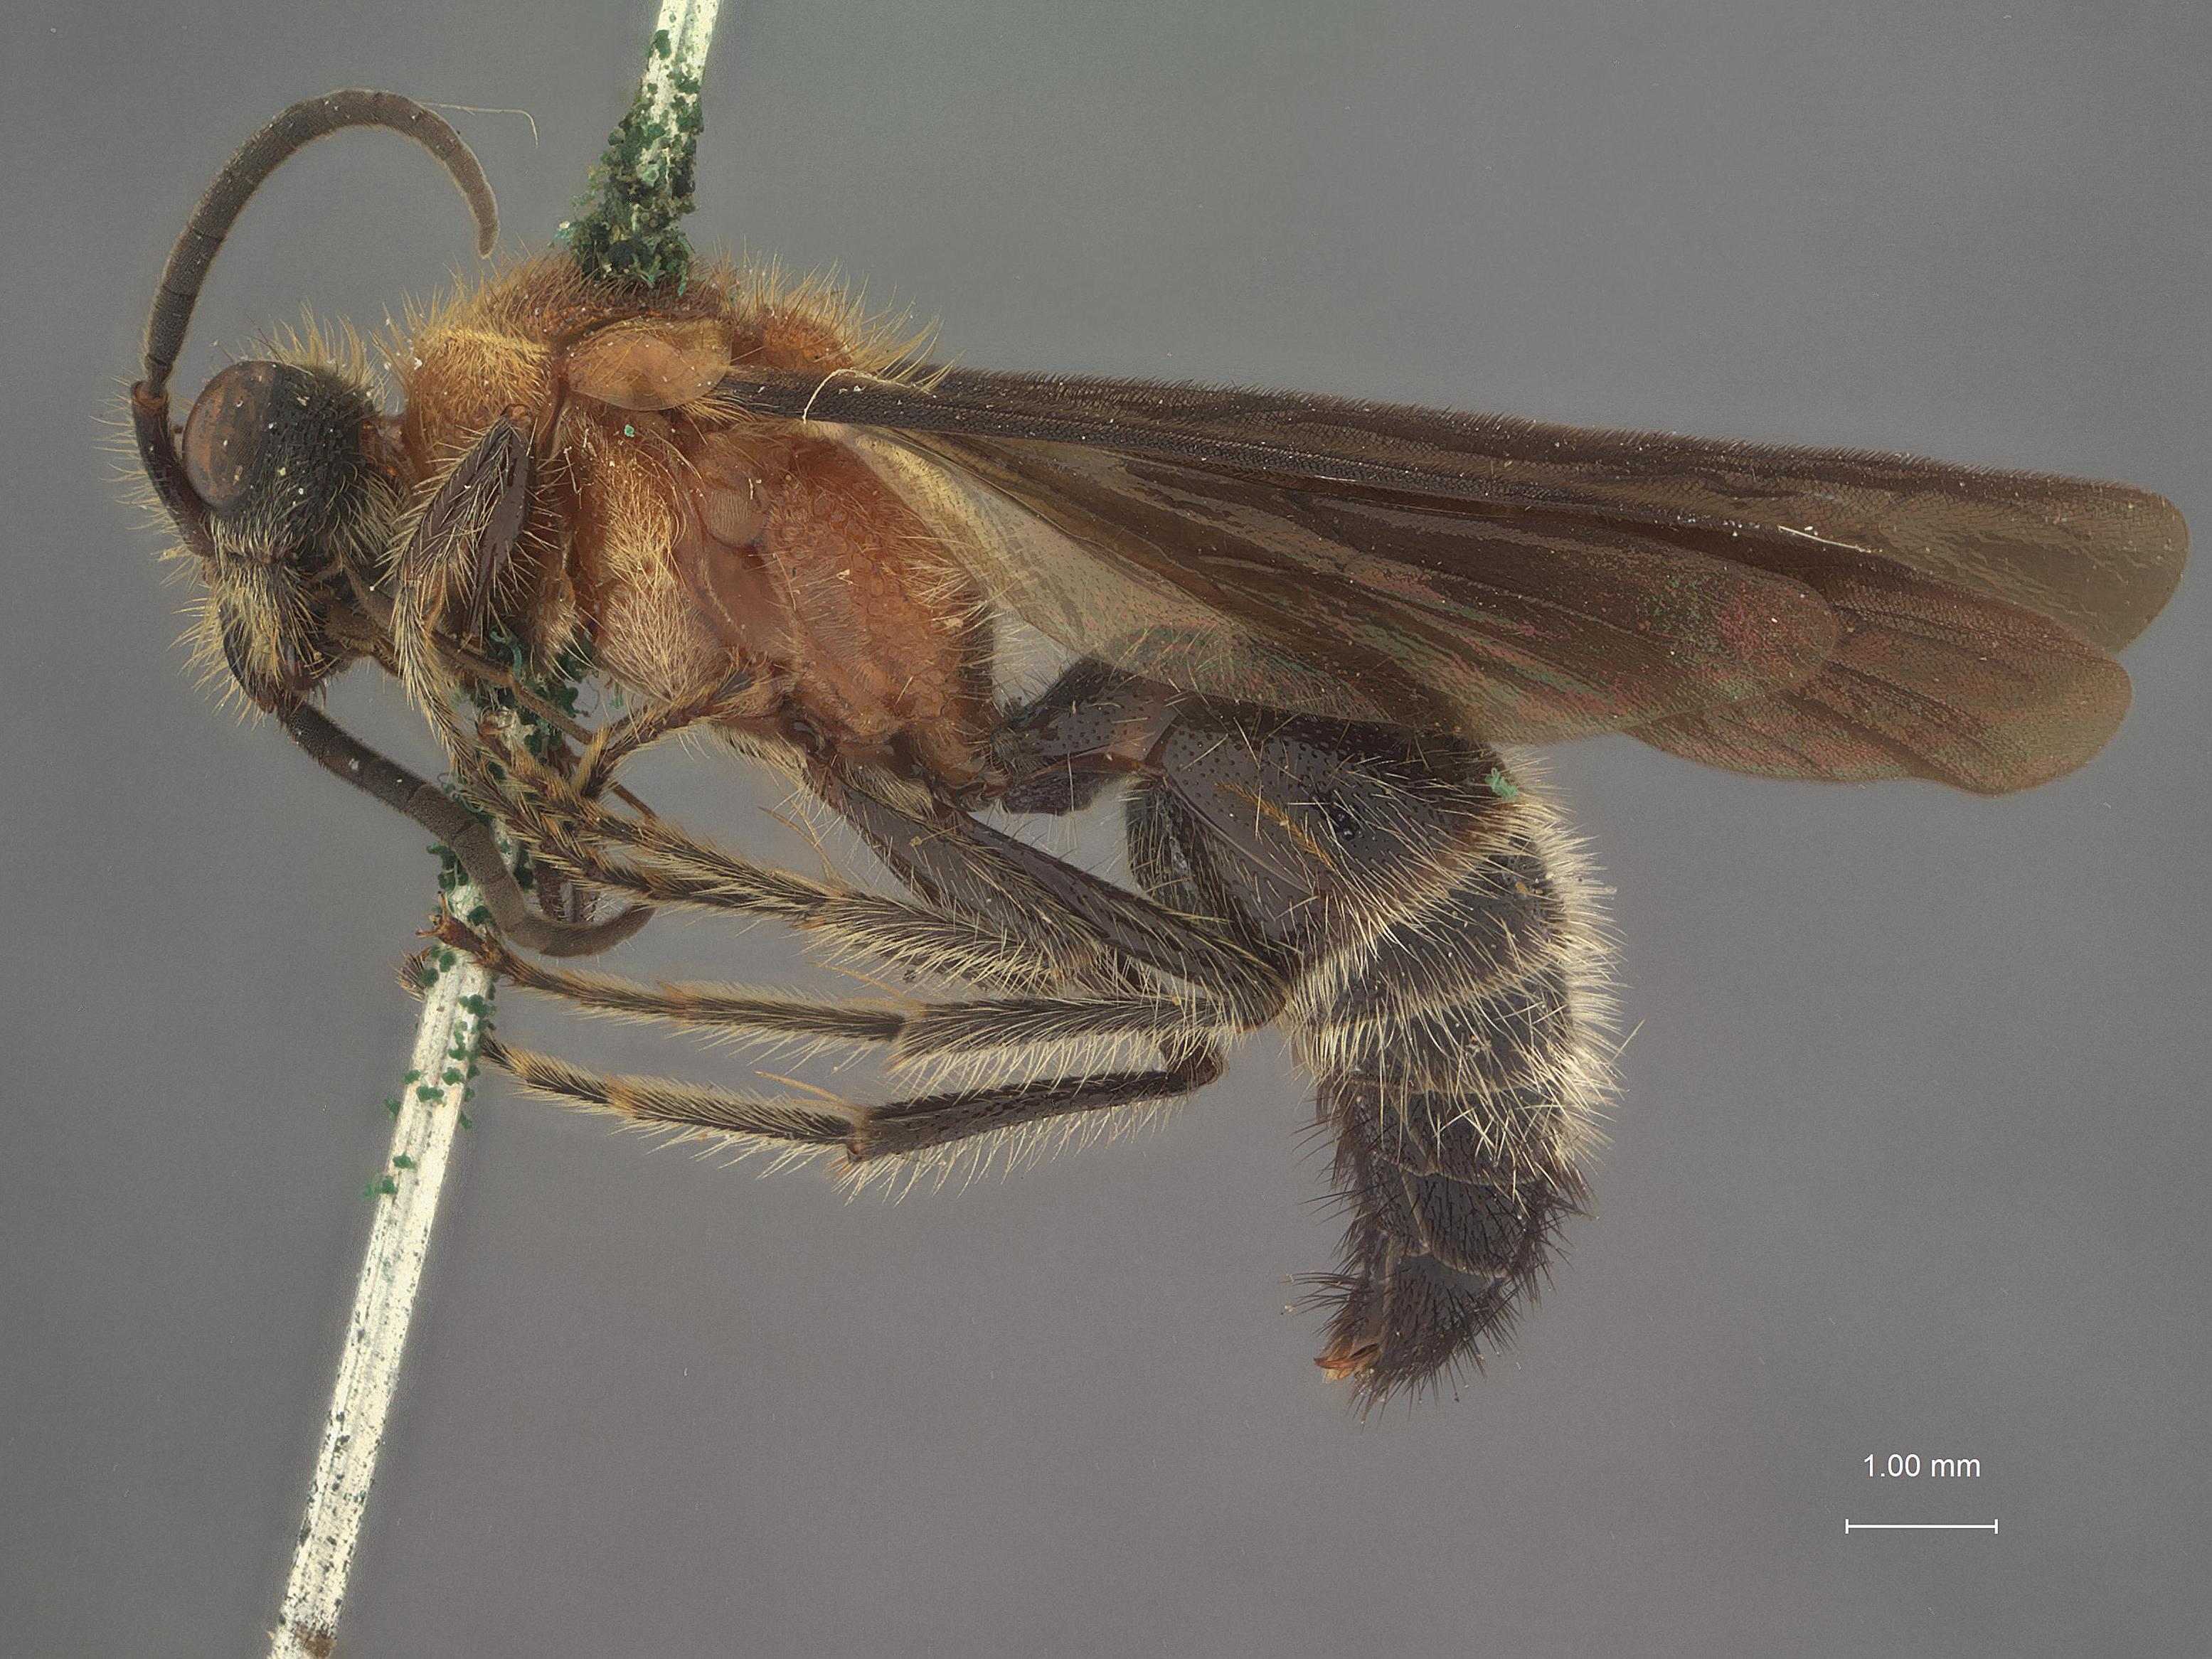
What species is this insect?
Timulla nedyme
